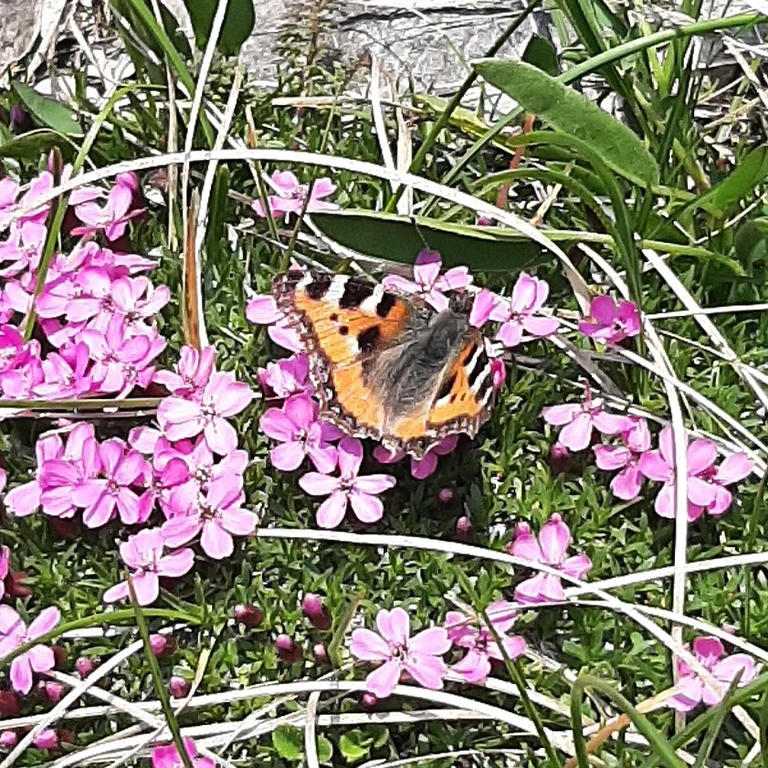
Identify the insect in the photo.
Aglais urticae
